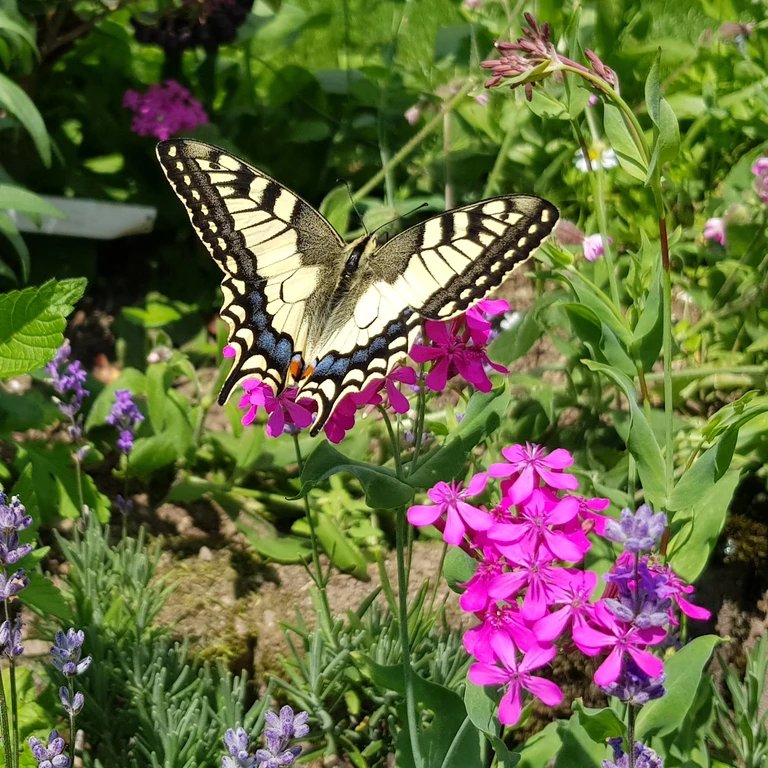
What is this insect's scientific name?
Papilio machaon
